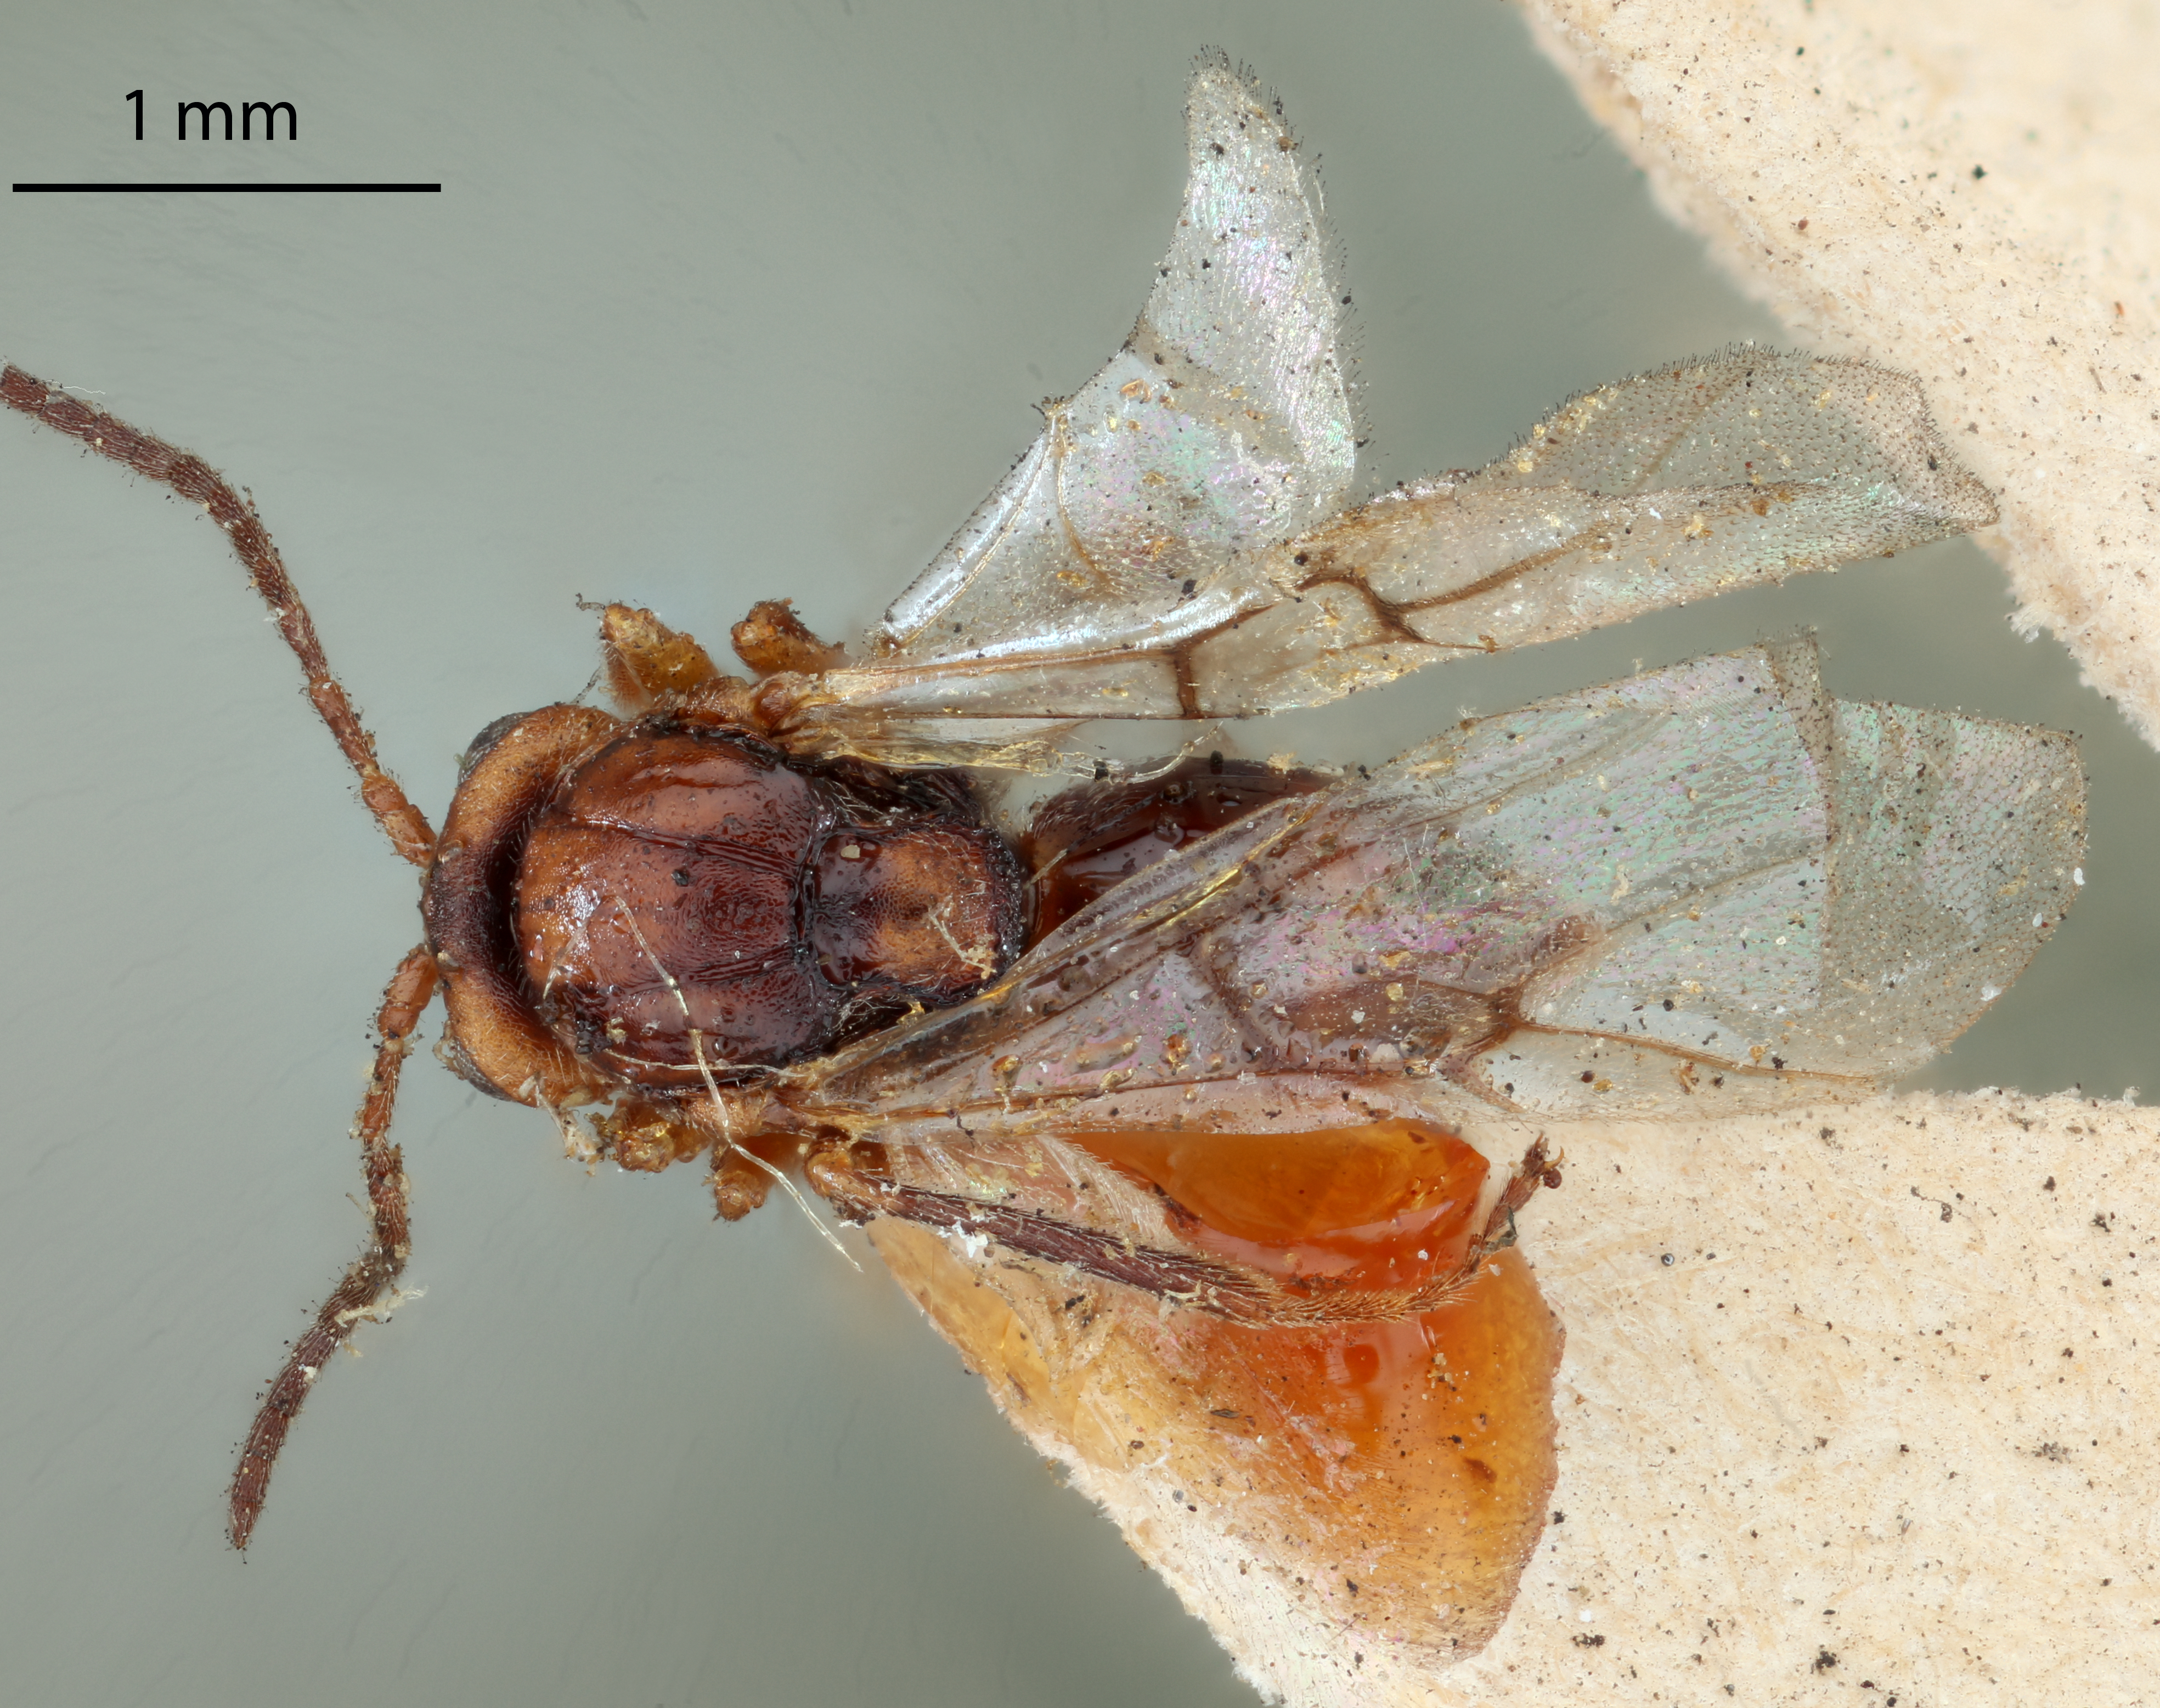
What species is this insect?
Andricus perplexus
